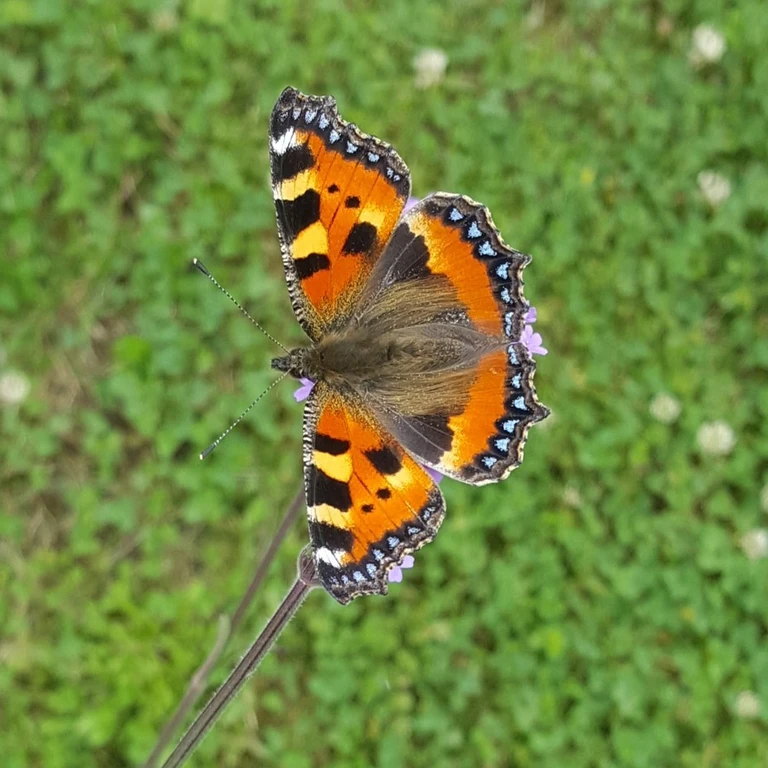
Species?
Aglais urticae
